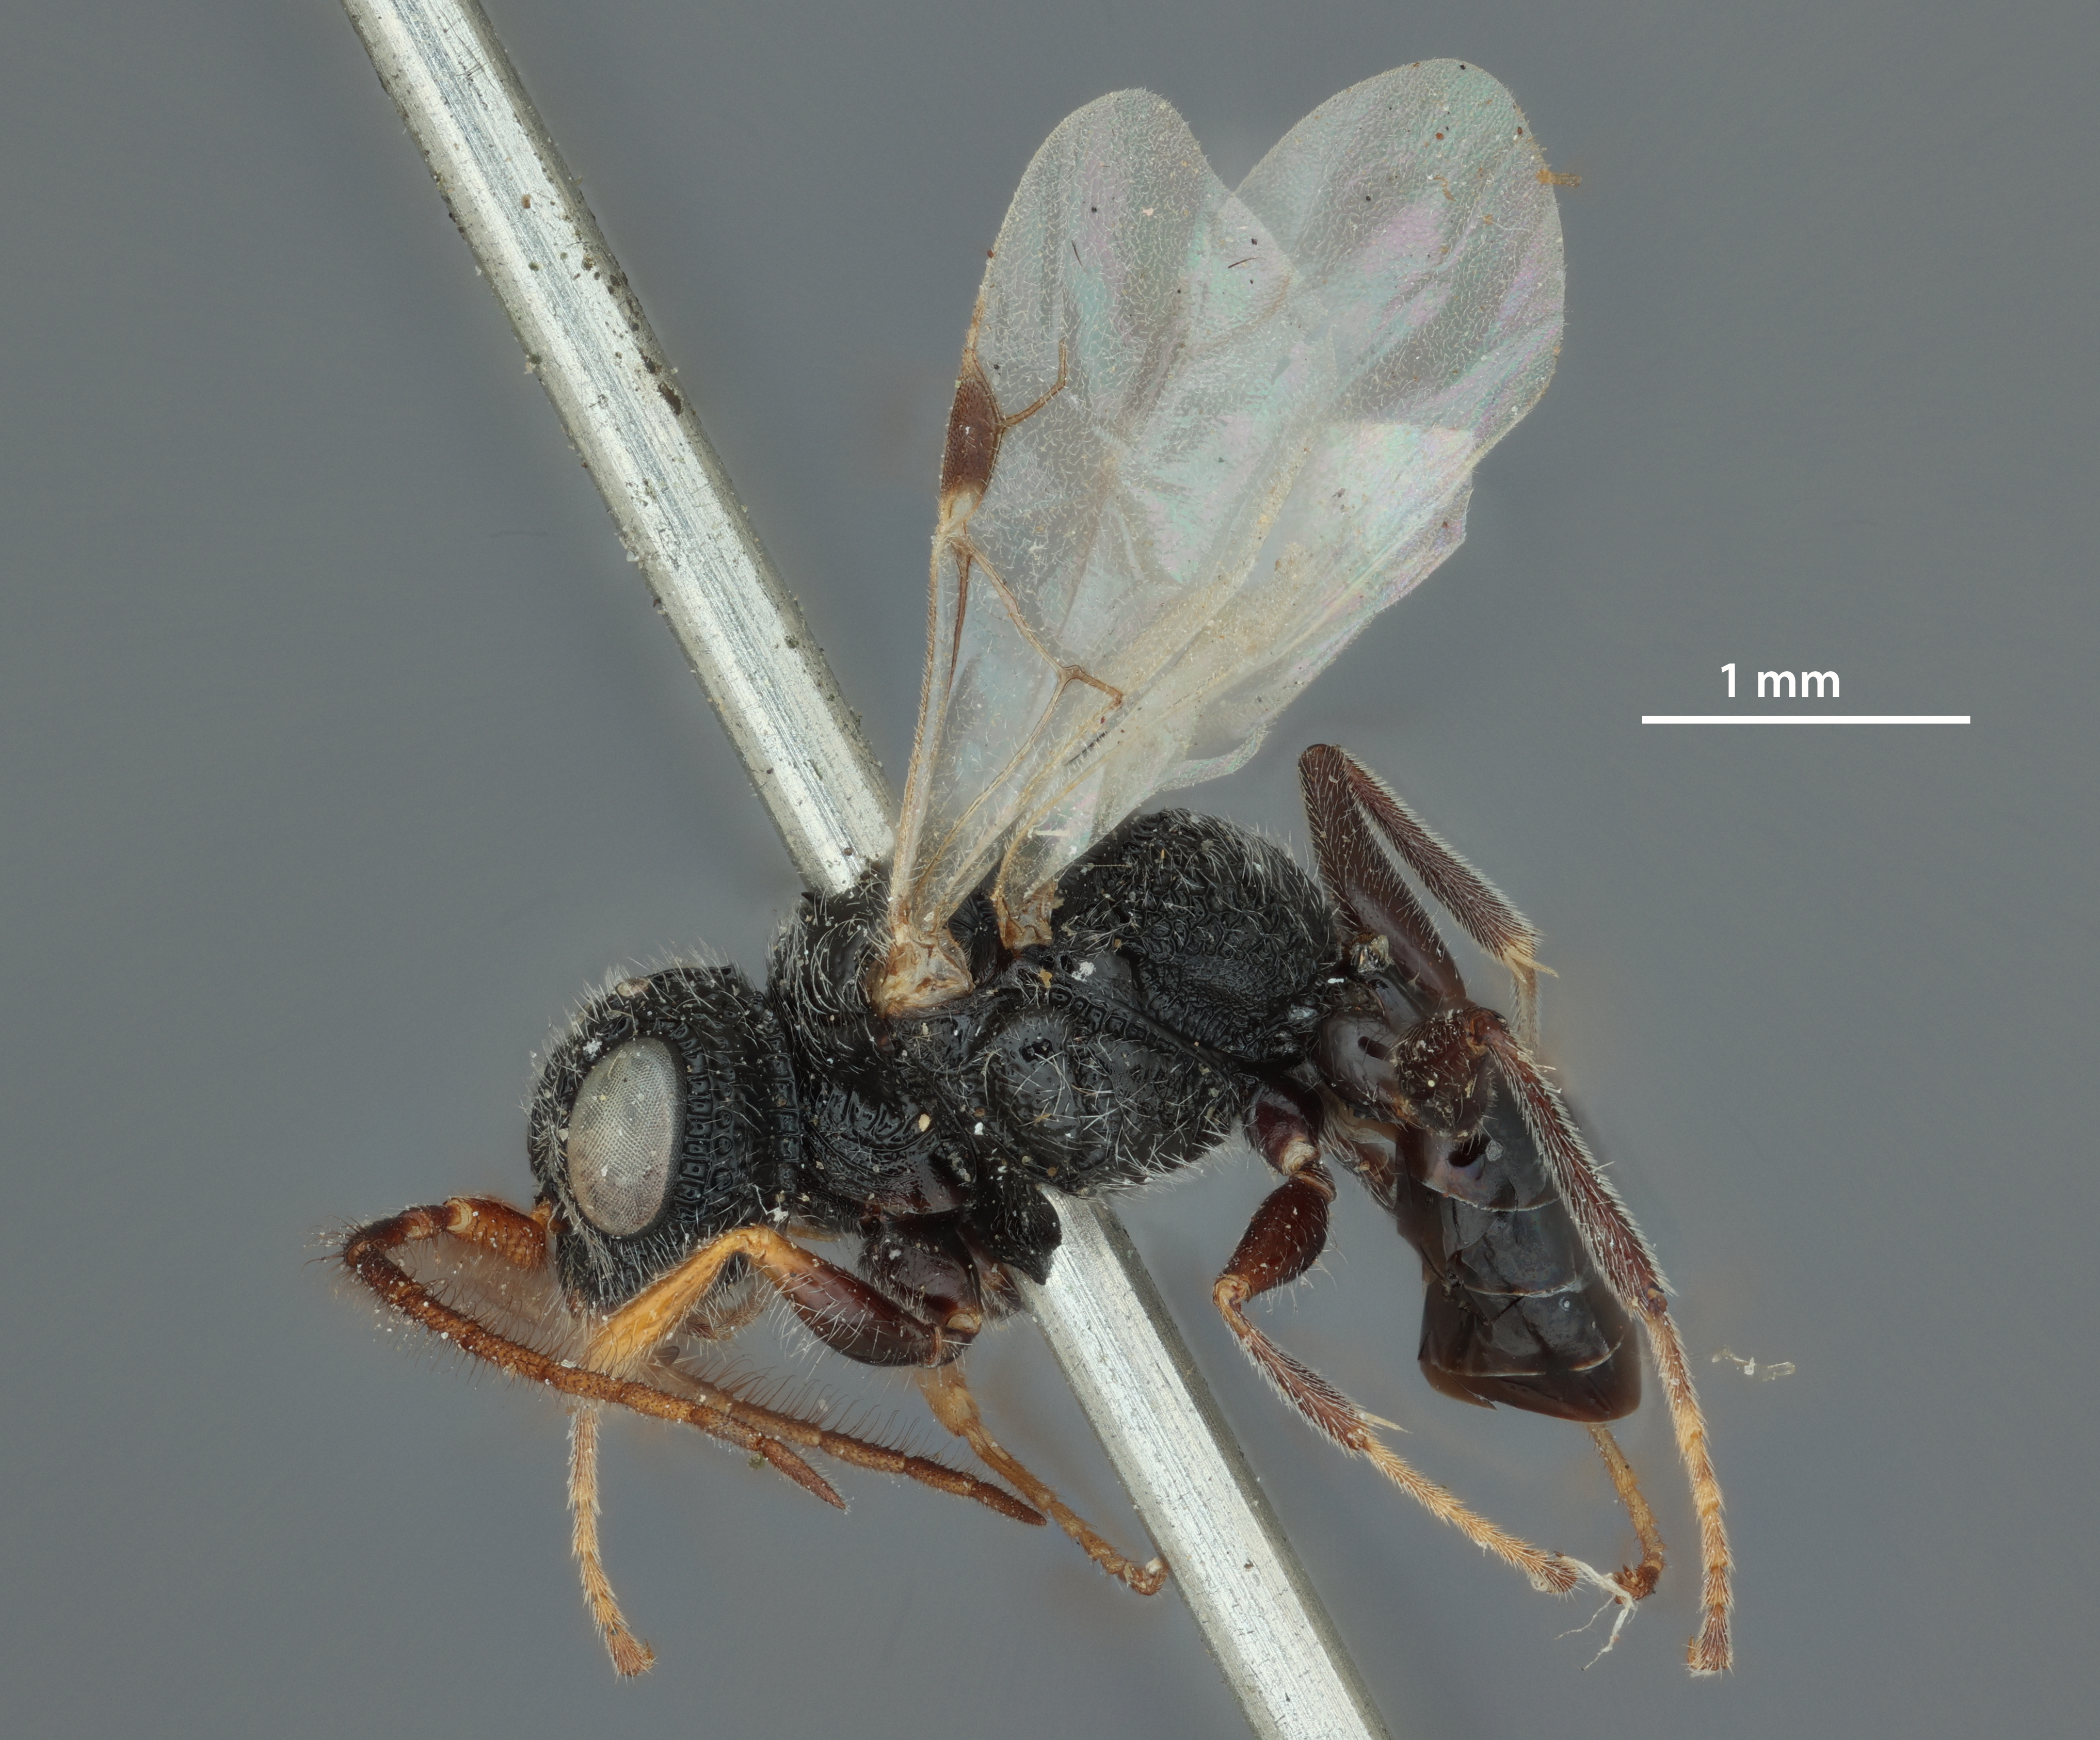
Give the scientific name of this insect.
Anteon rugosum
